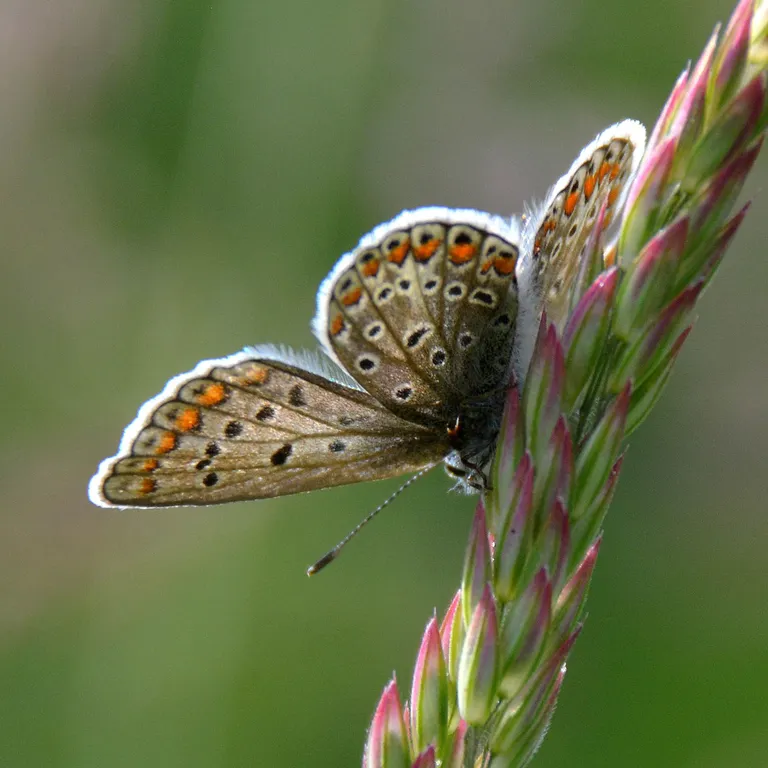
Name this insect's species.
Polyommatus icarus
